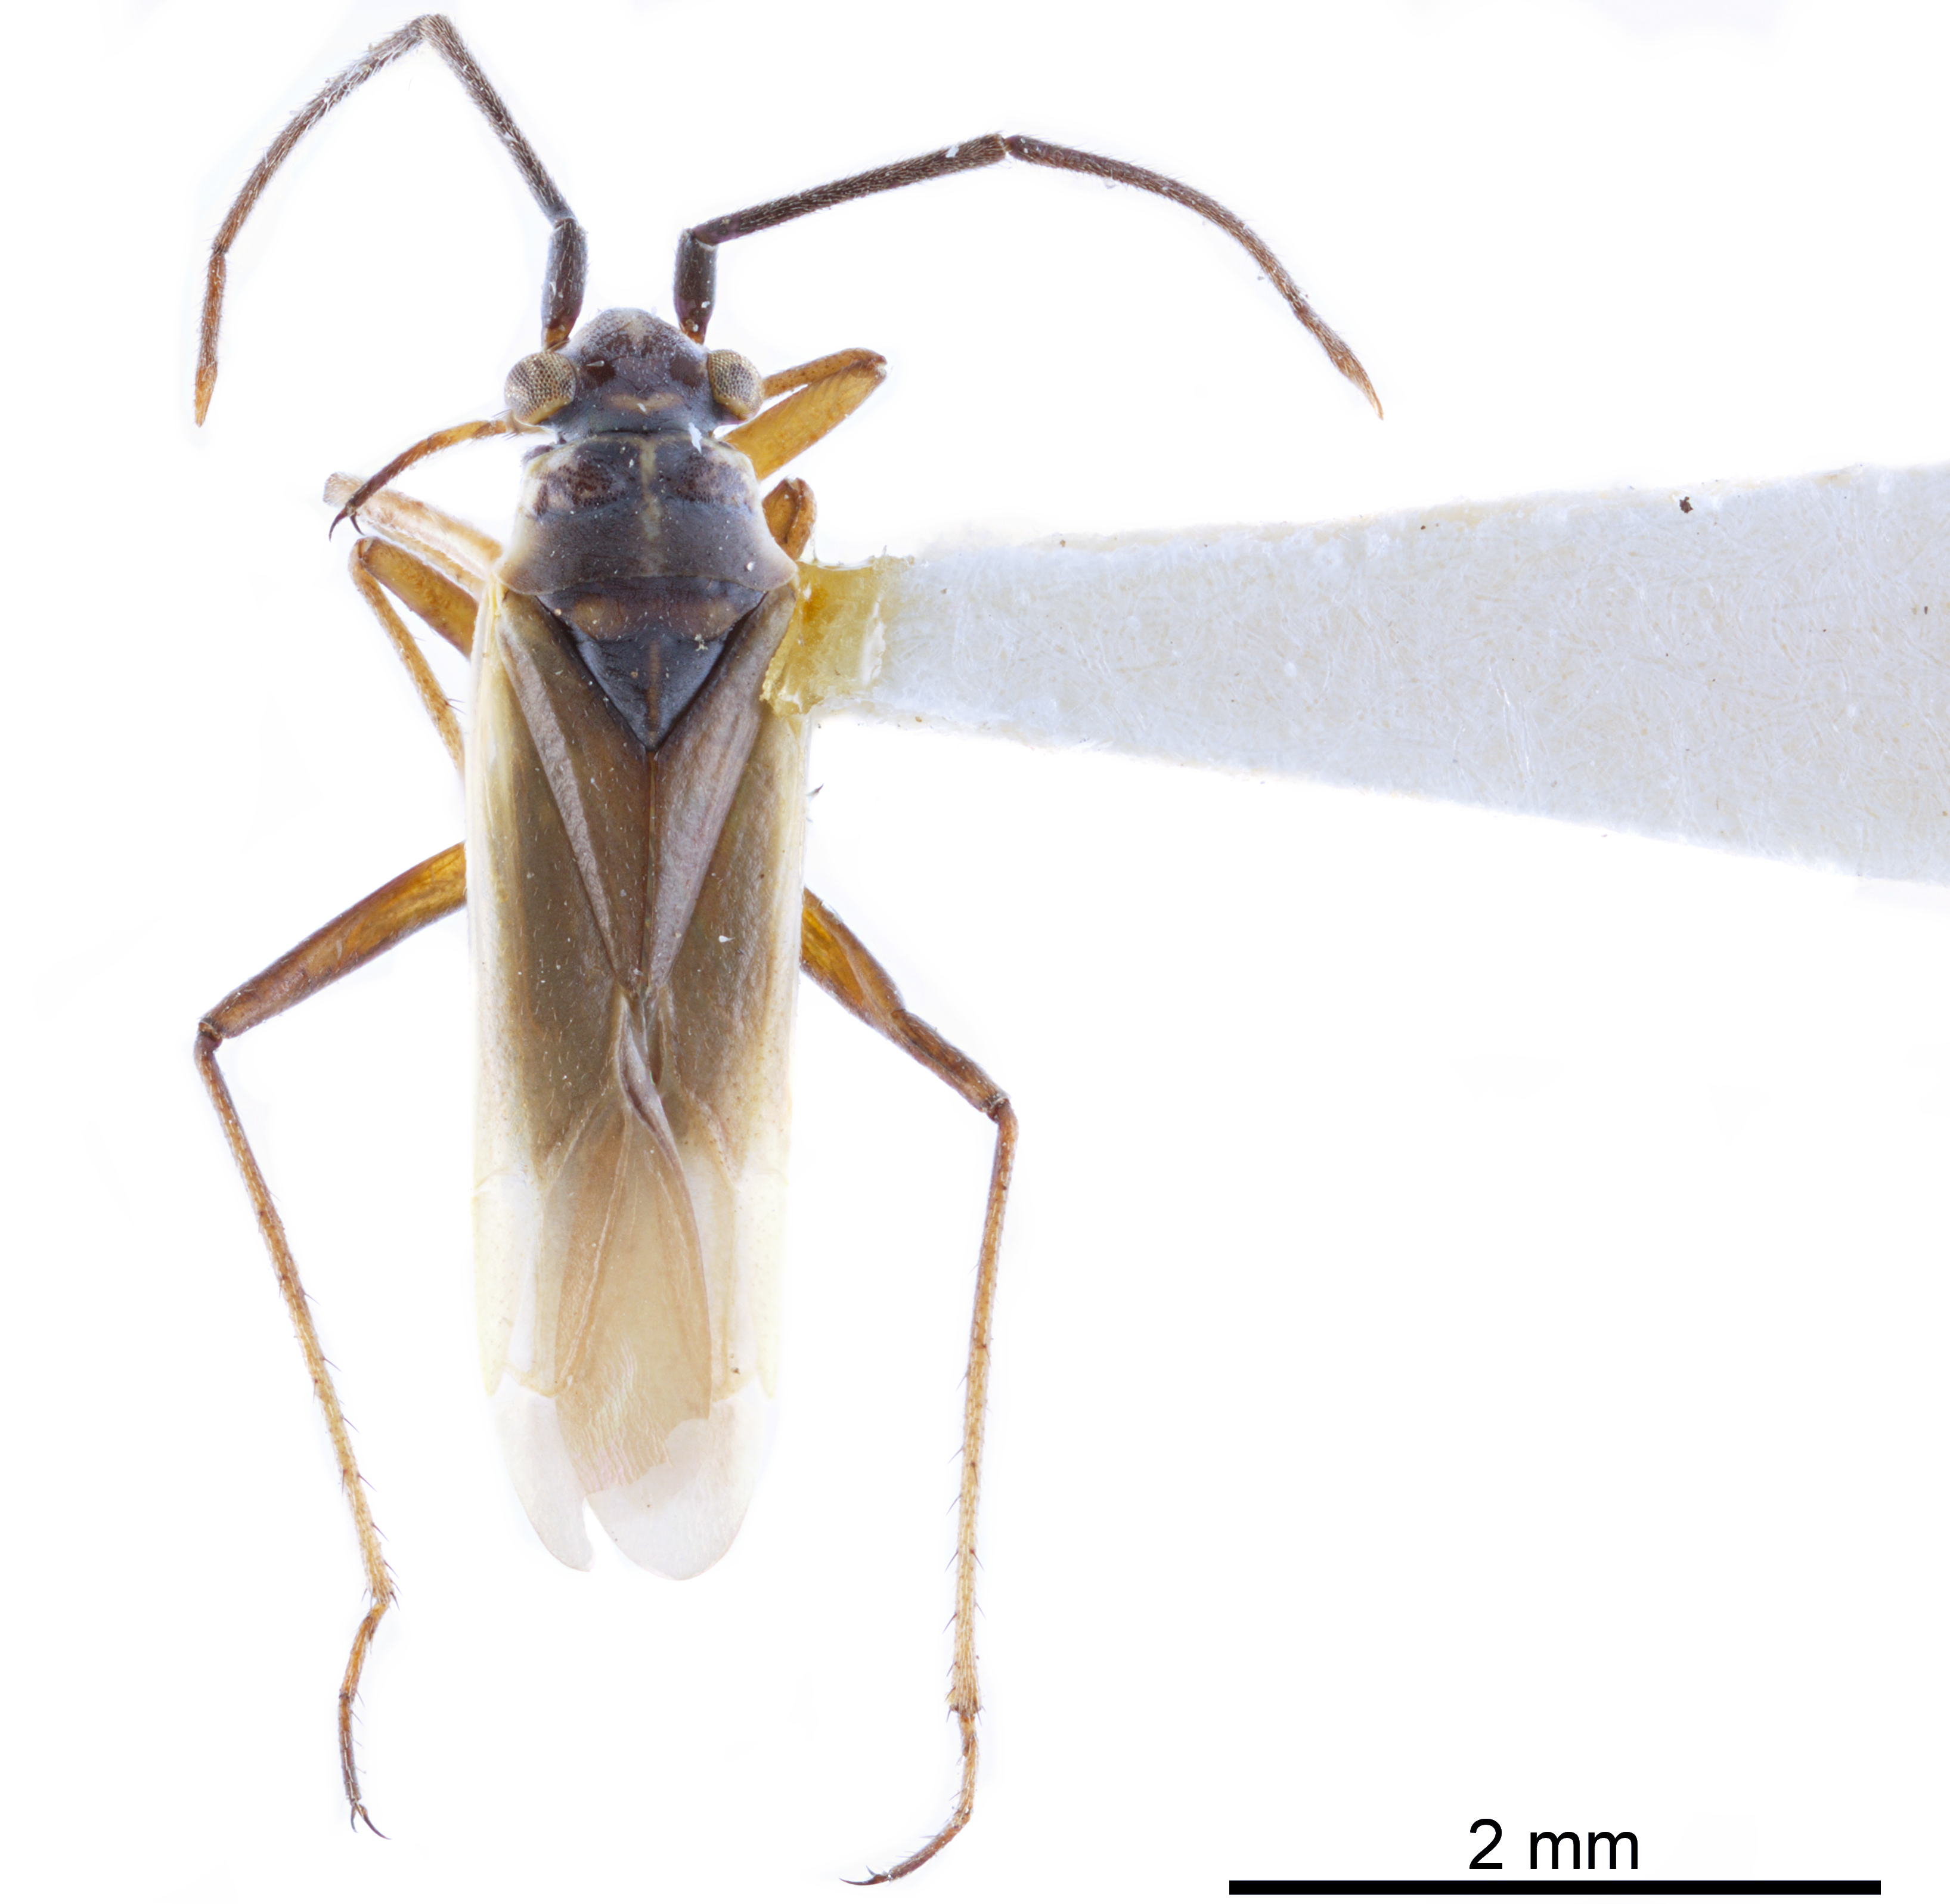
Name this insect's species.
Conostethus americanus
